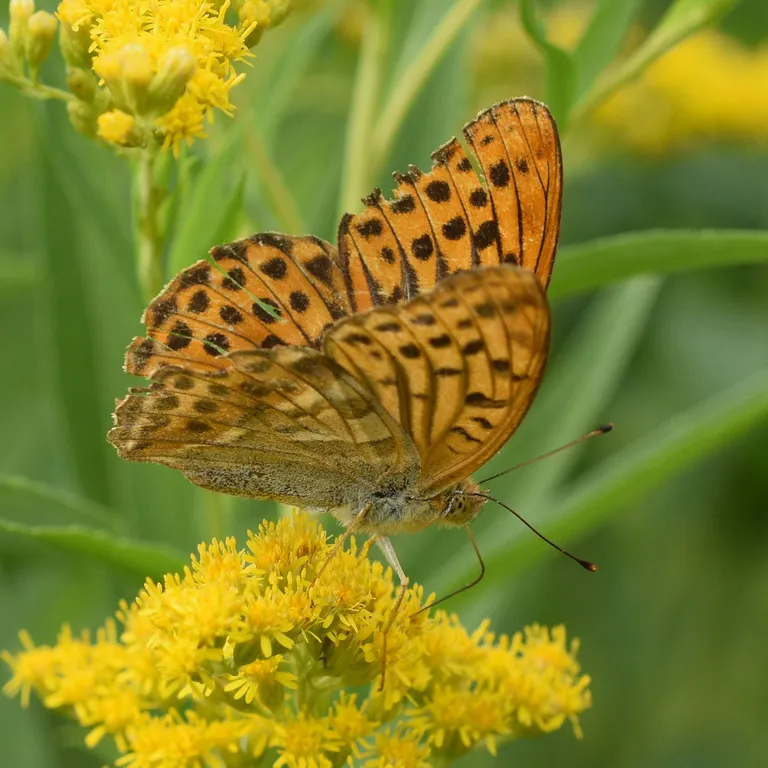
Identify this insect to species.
Argynnis paphia
